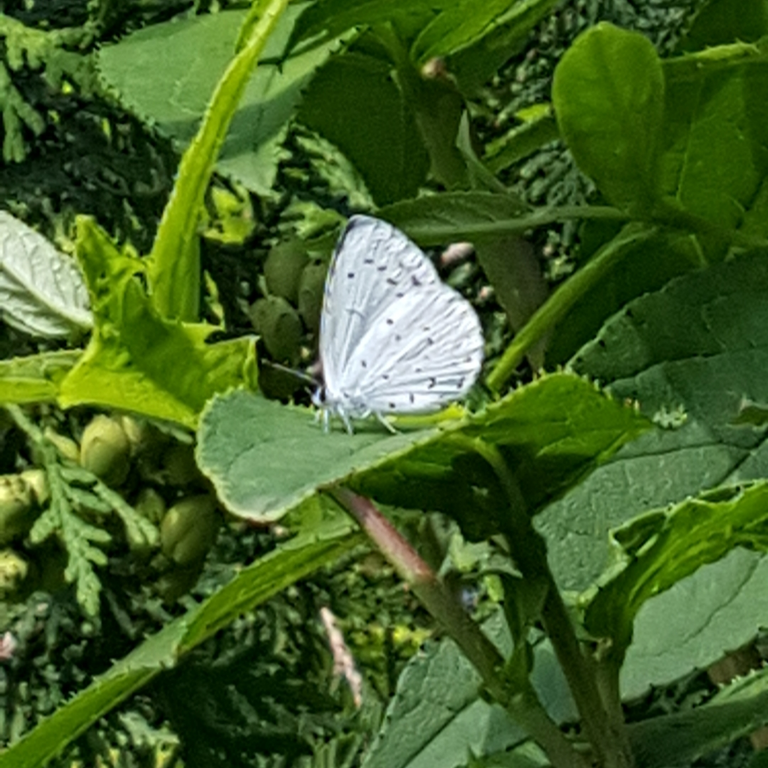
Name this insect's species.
Celastrina argiolus
